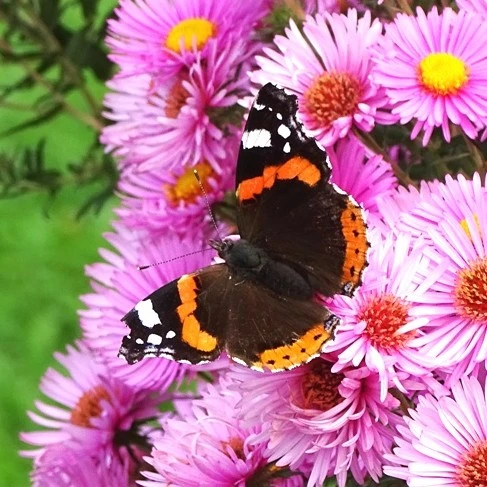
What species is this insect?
Vanessa atalanta
